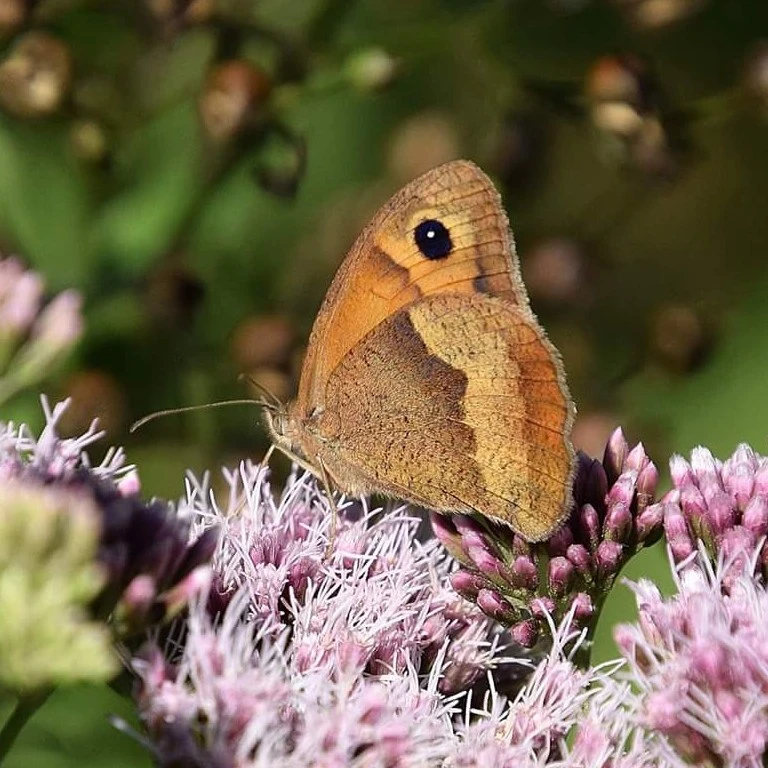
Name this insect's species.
Maniola jurtina
